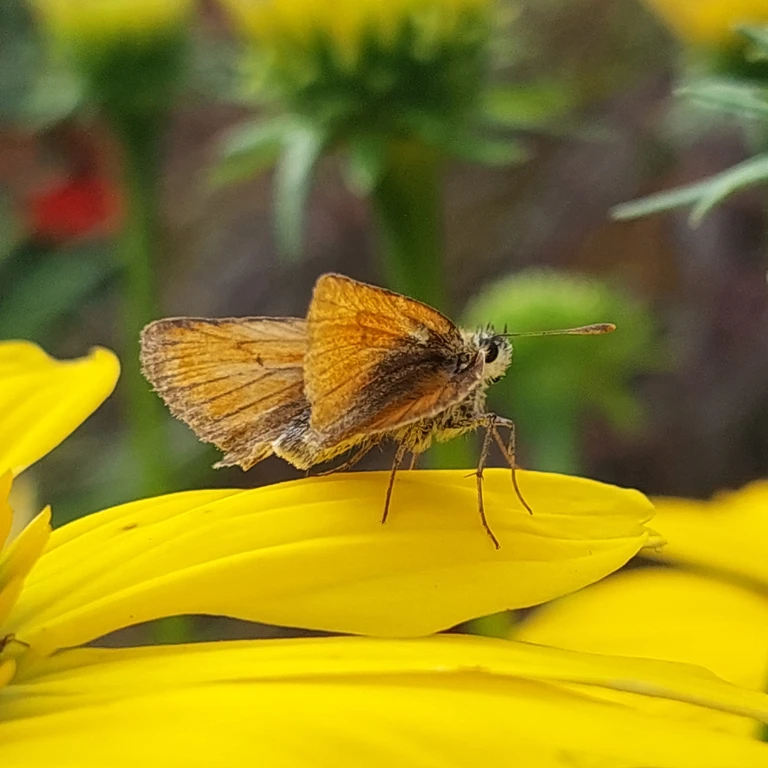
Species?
Thymelicus sylvestris
